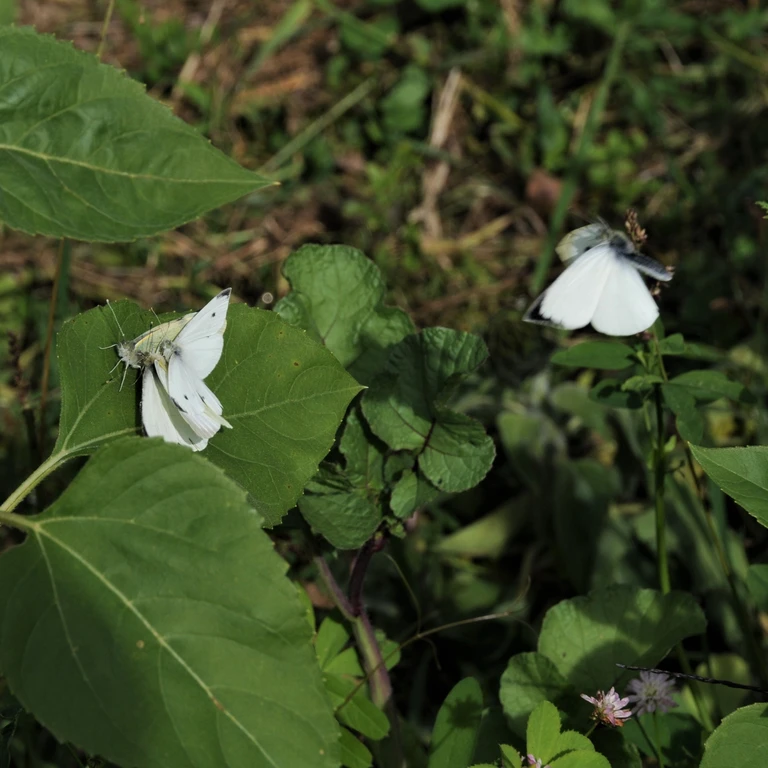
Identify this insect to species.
Pieris brassicae
